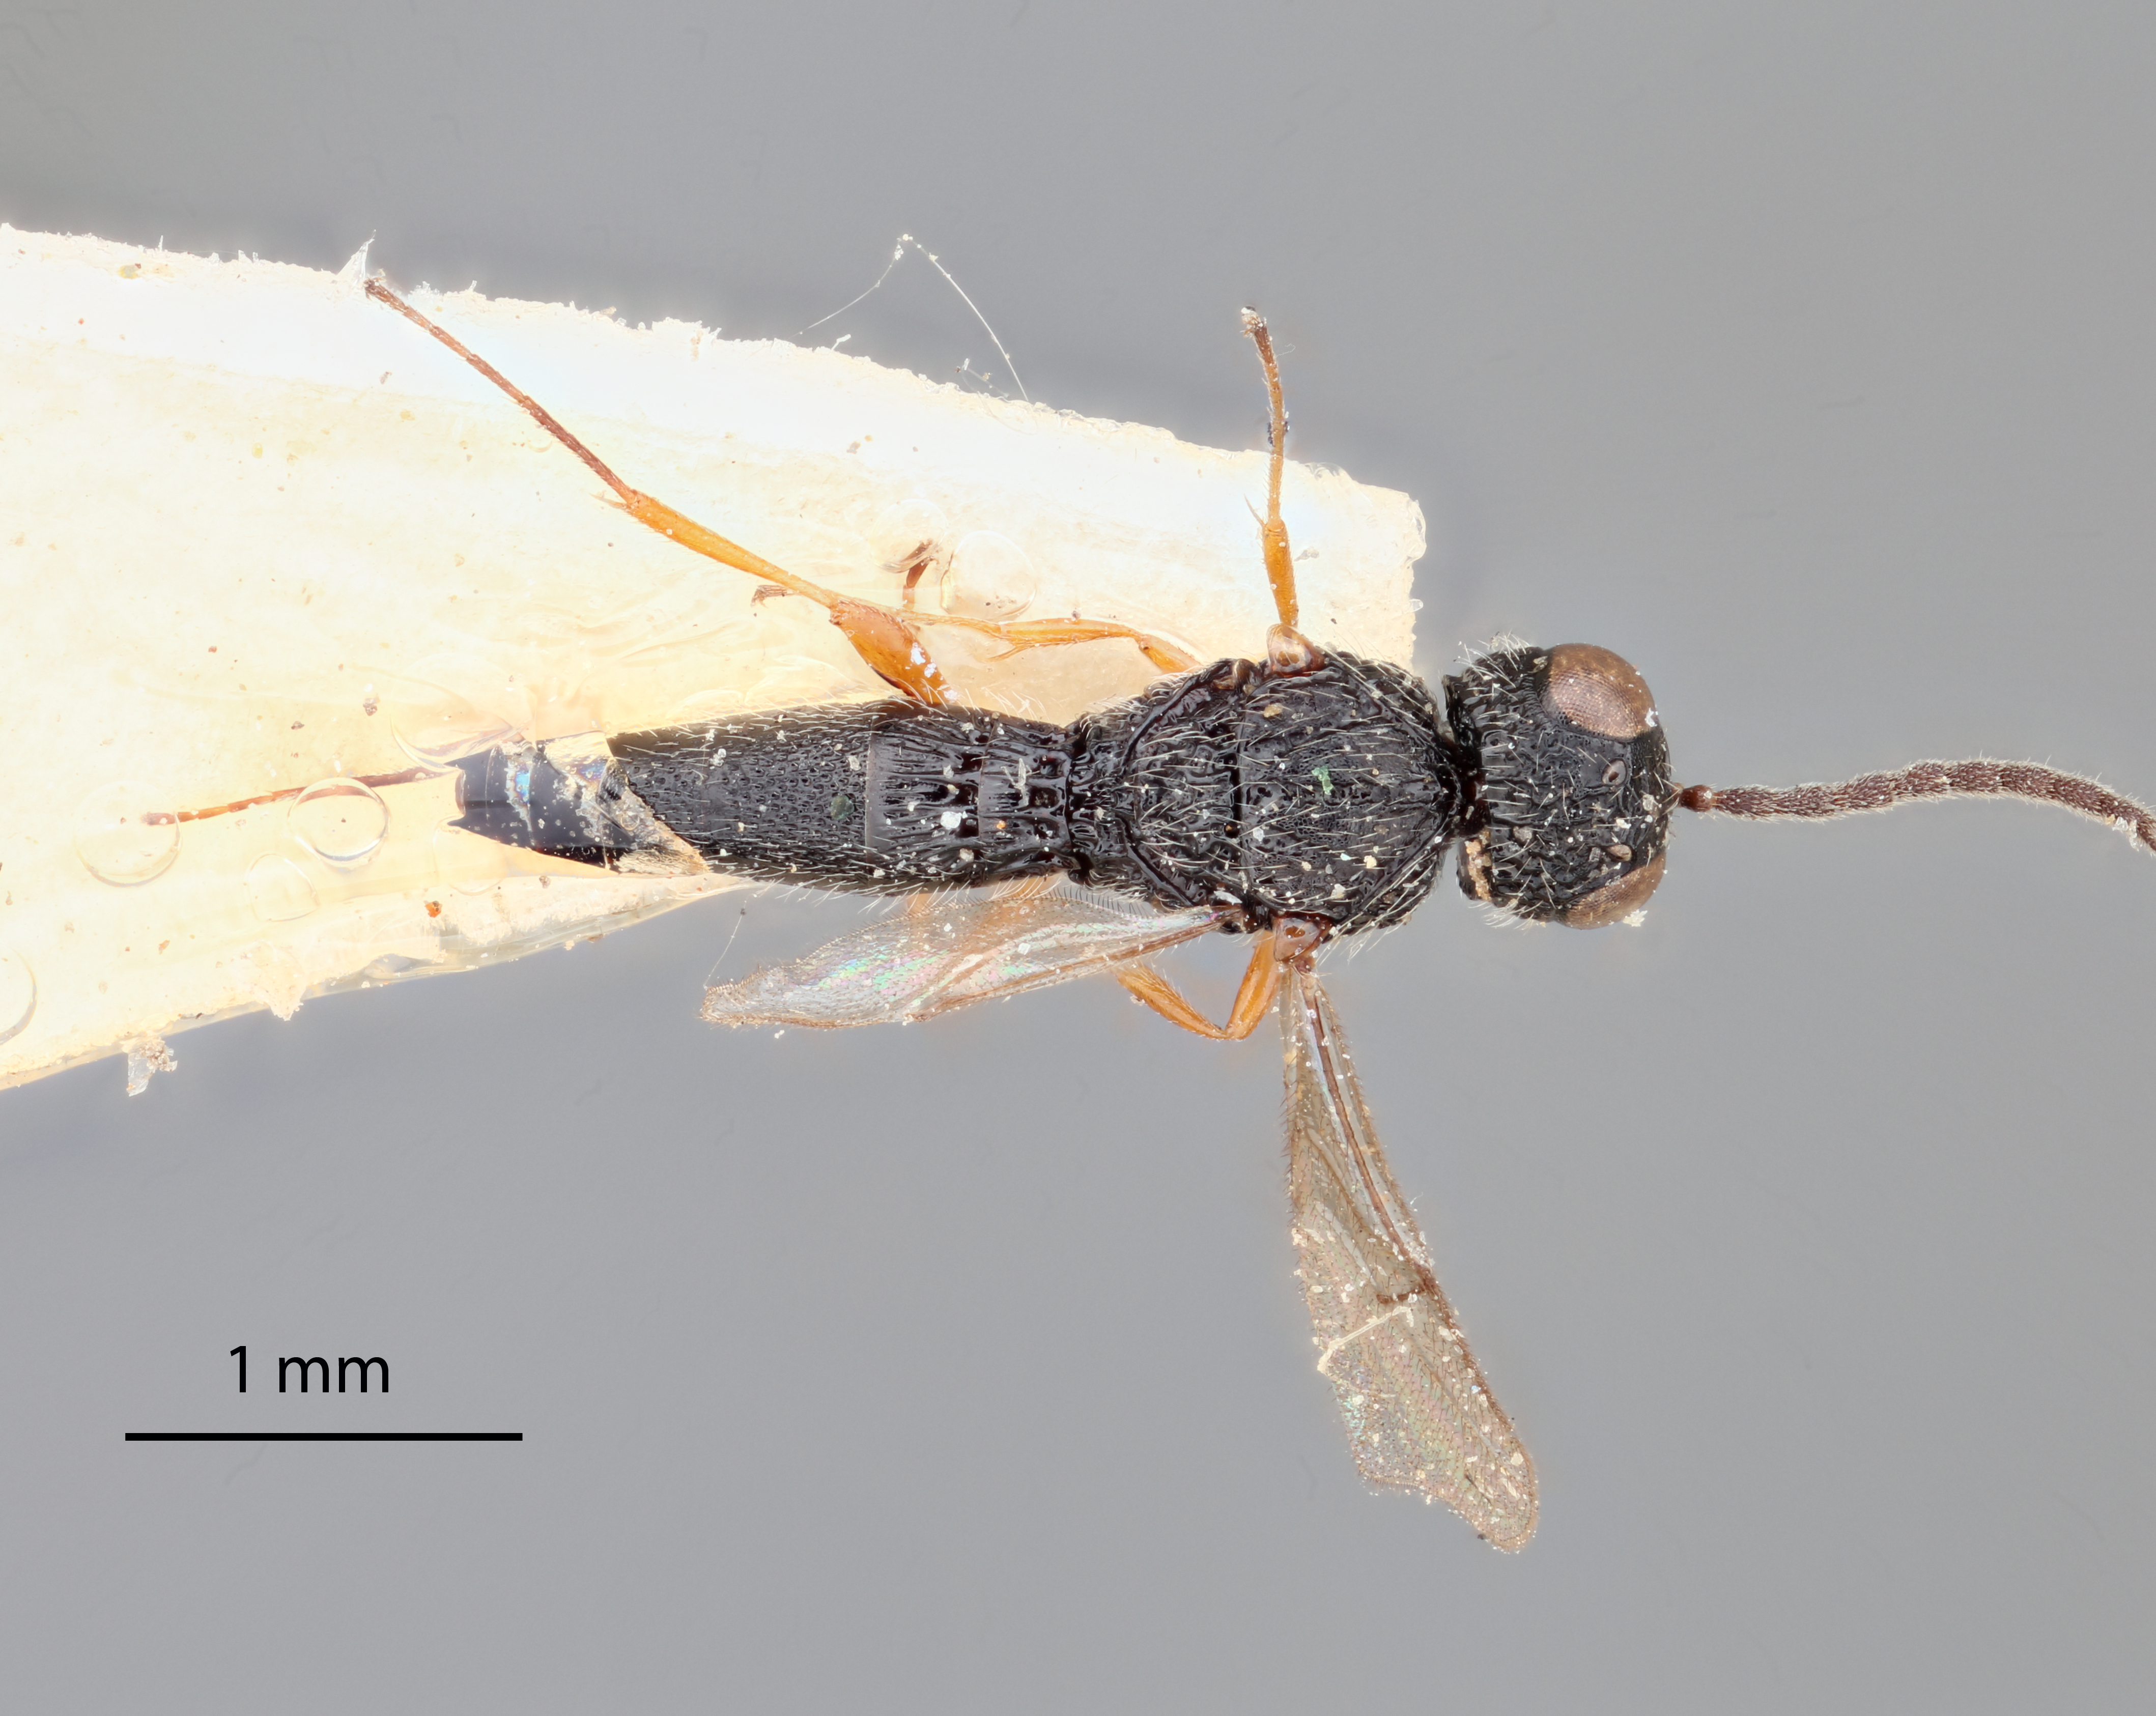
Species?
Baryconus bharatus
